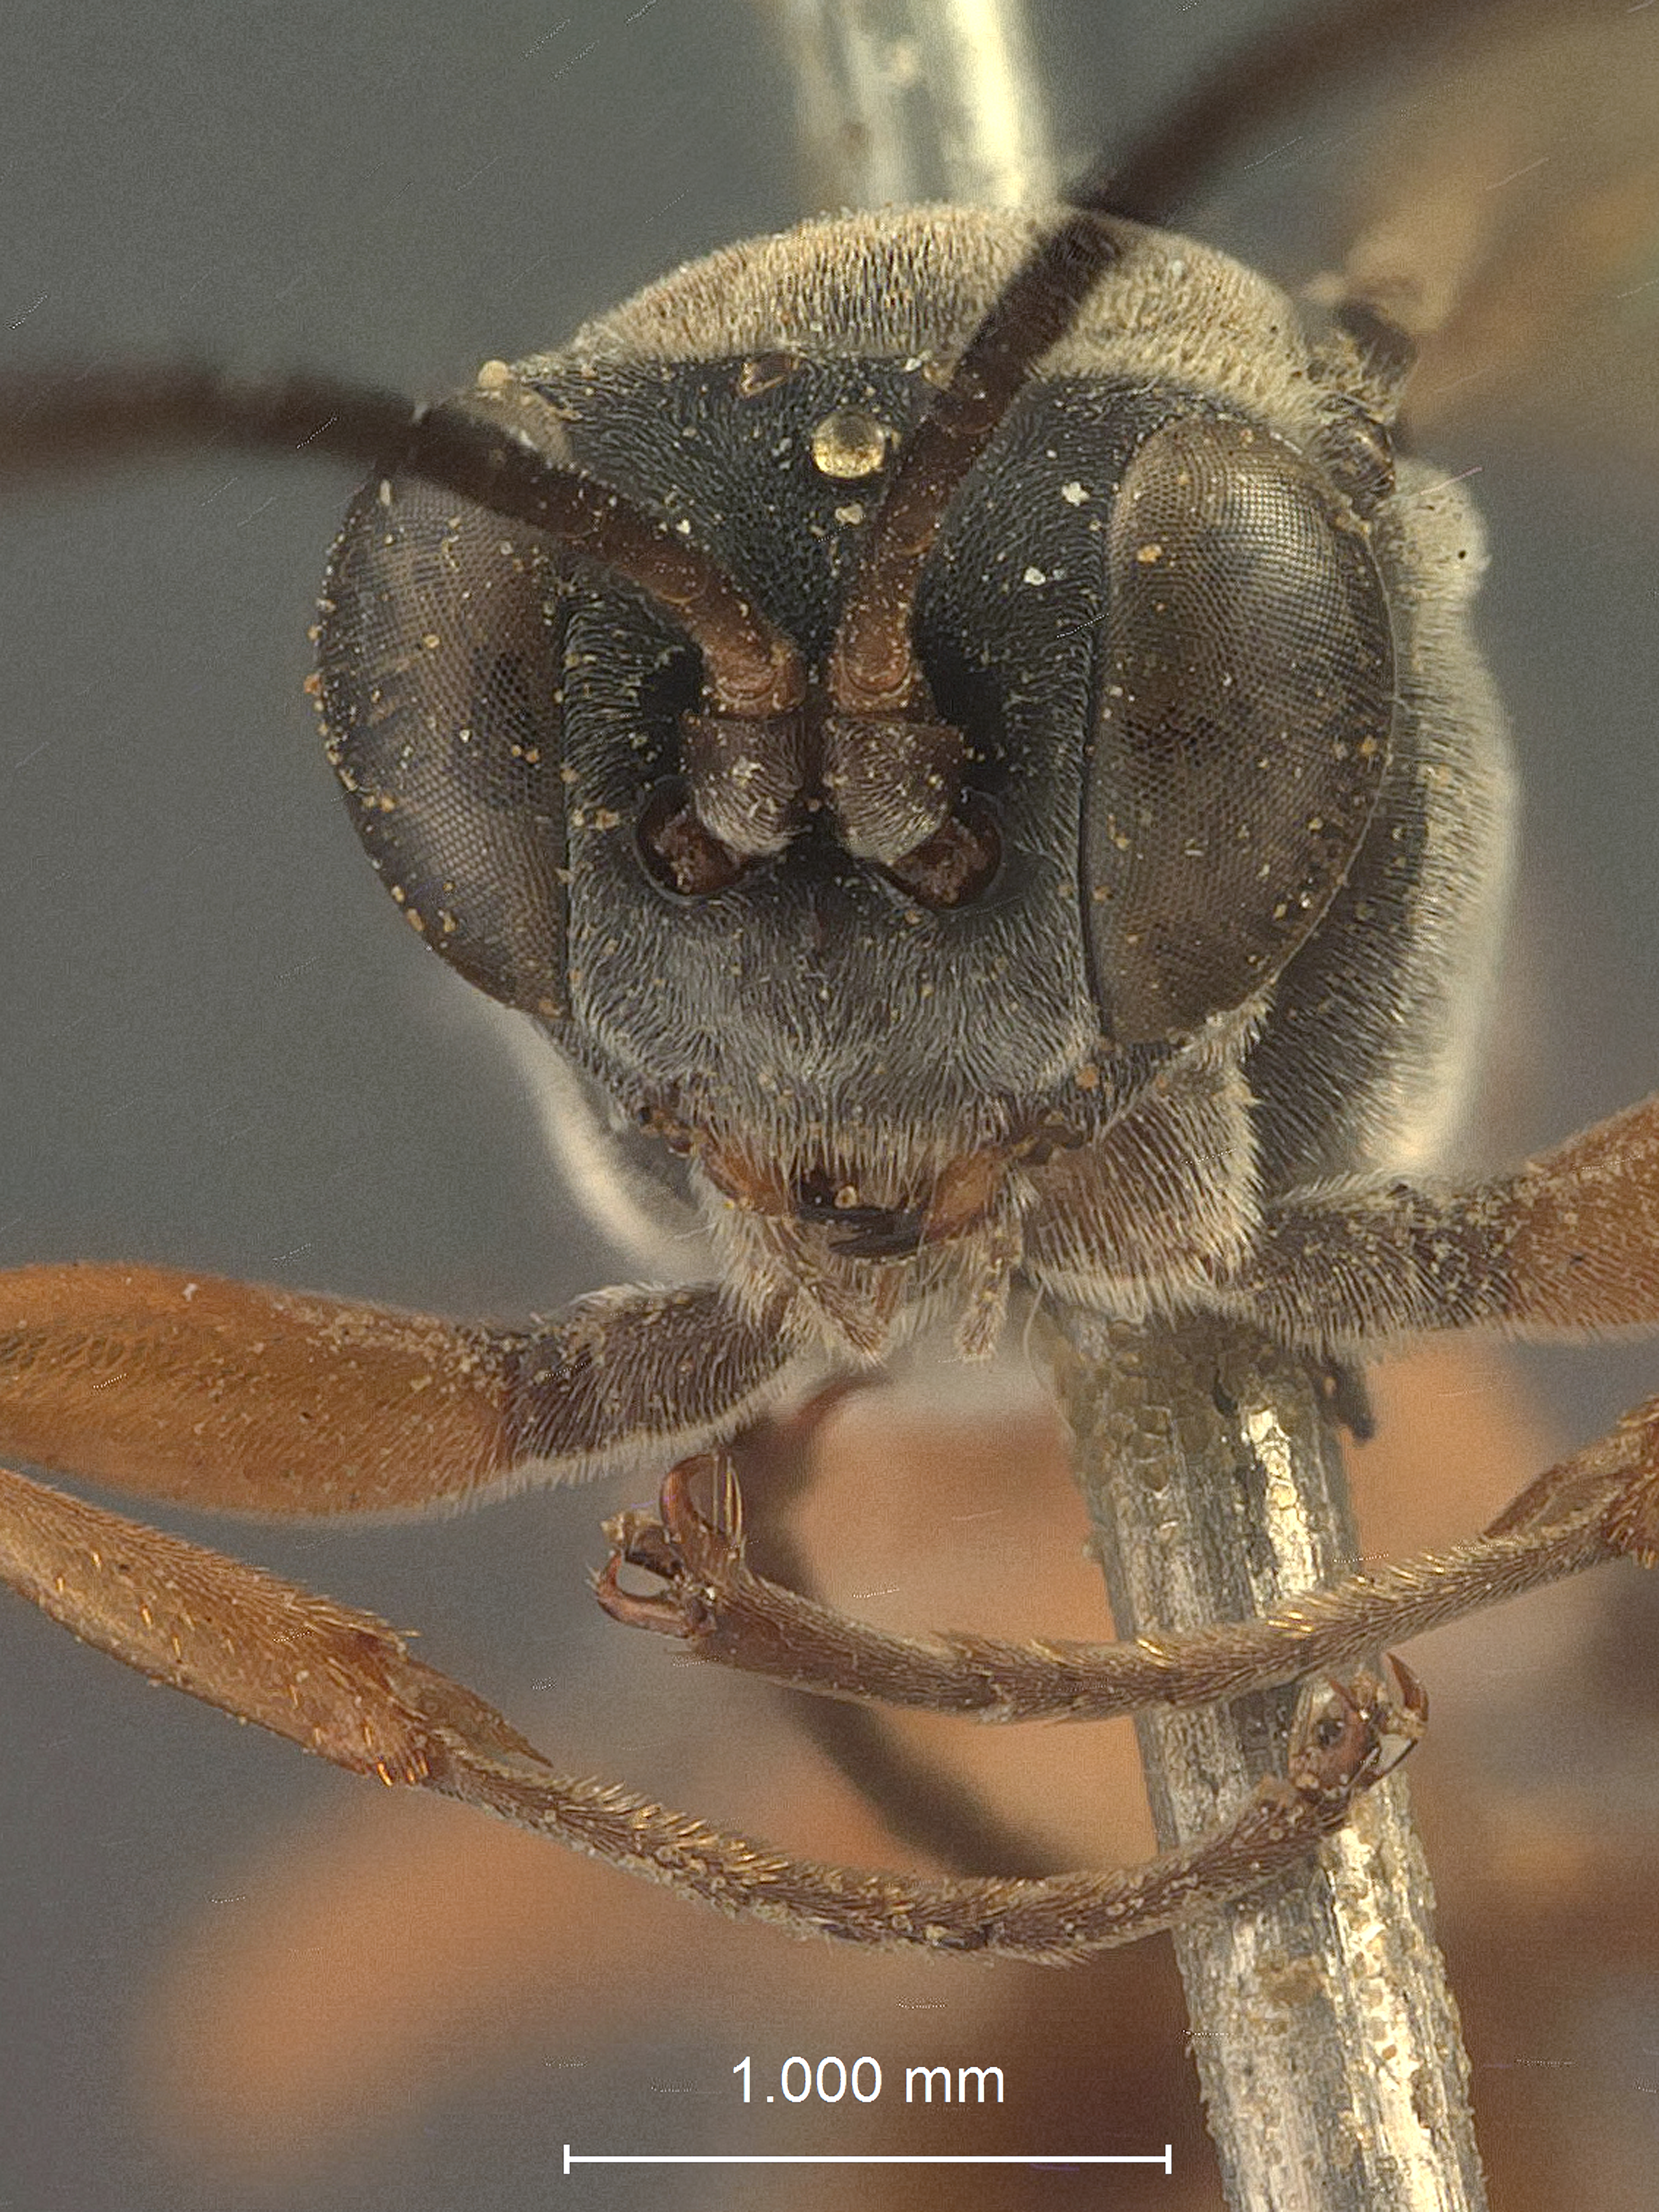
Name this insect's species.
Eripternimorpha scirpophagae
